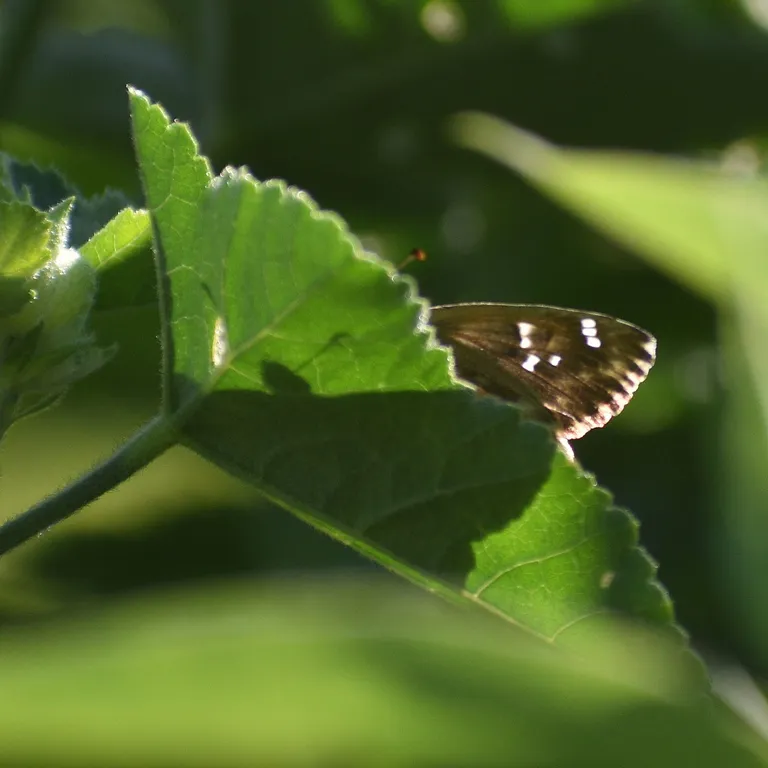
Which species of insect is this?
Carcharodus alceae
